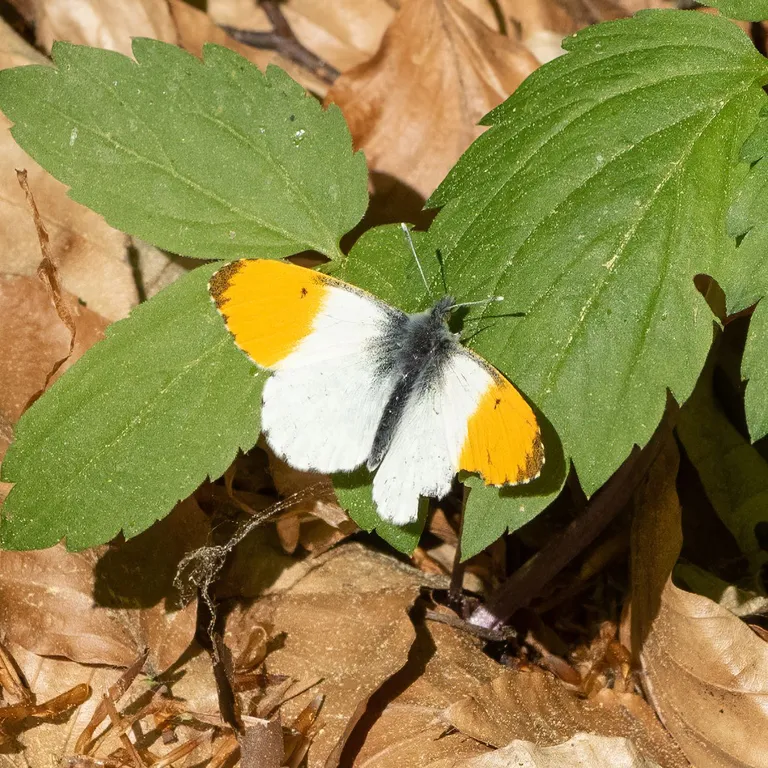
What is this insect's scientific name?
Anthocharis cardamines
